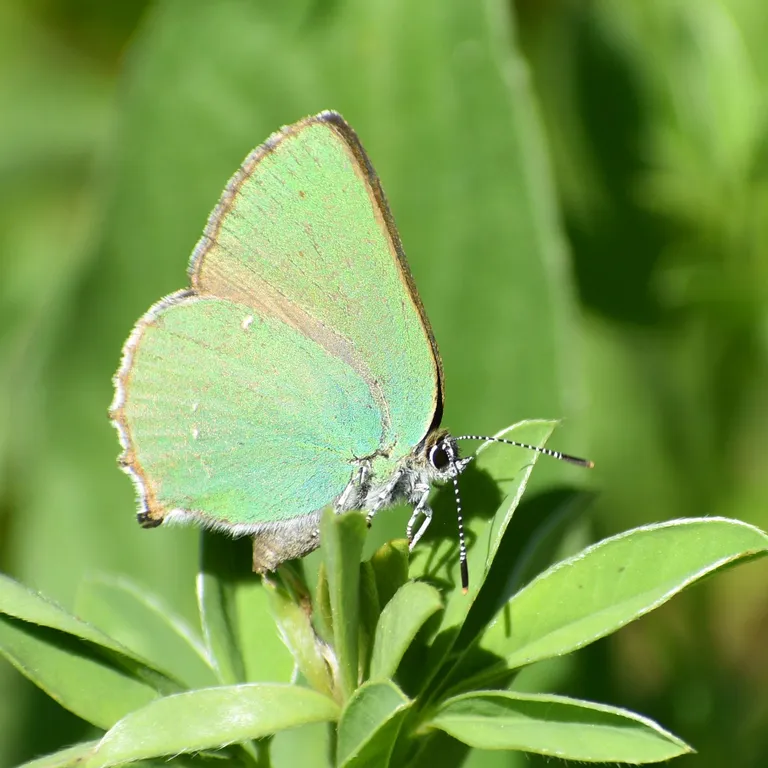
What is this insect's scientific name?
Callophrys rubi
